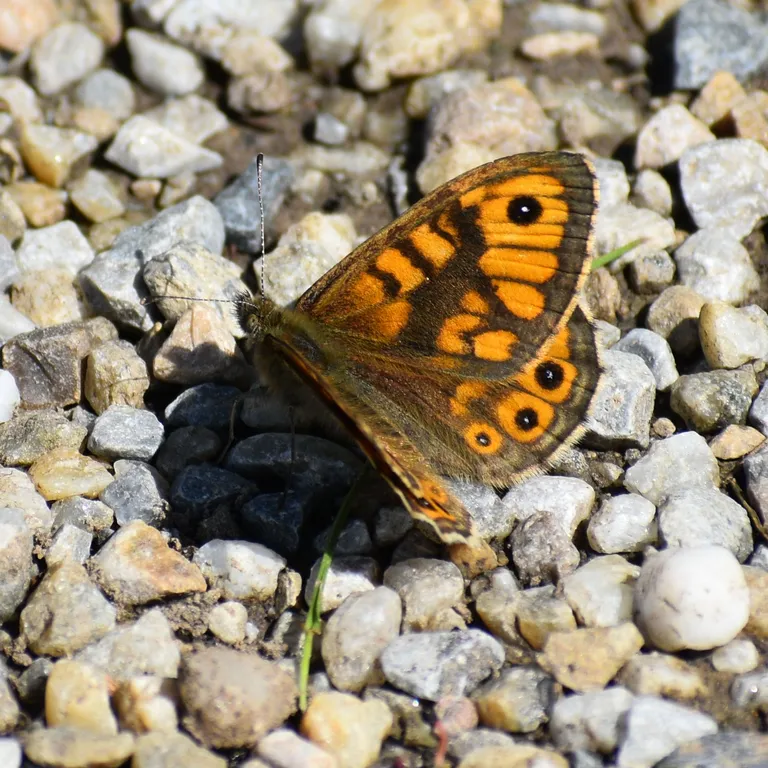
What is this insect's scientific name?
Lasiommata megera (also Pararge megera)
